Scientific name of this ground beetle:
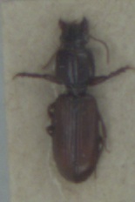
Clivina collaris
